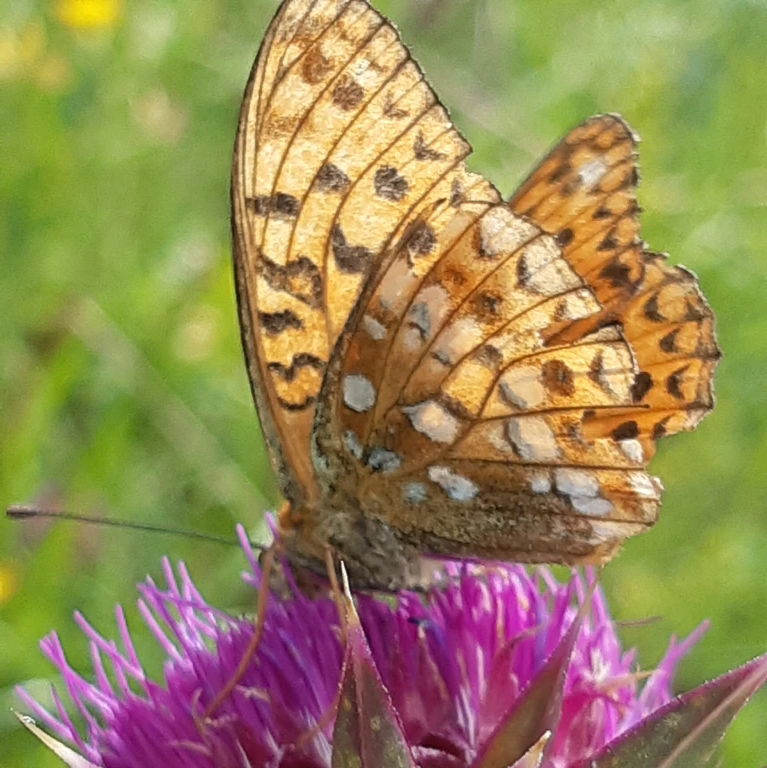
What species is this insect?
Fabriciana adippe
